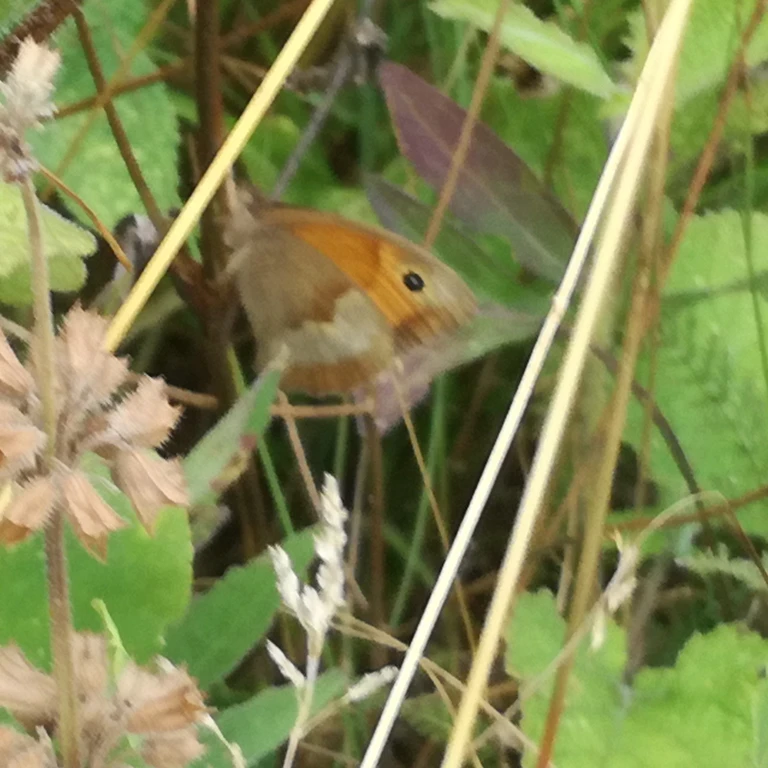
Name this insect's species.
Maniola jurtina
